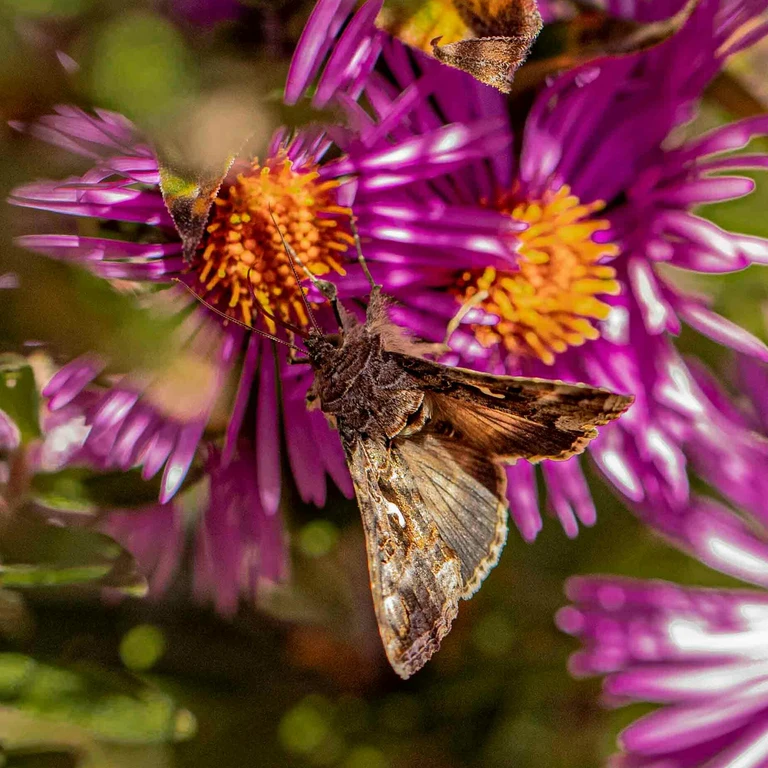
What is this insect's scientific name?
Autographa gamma
